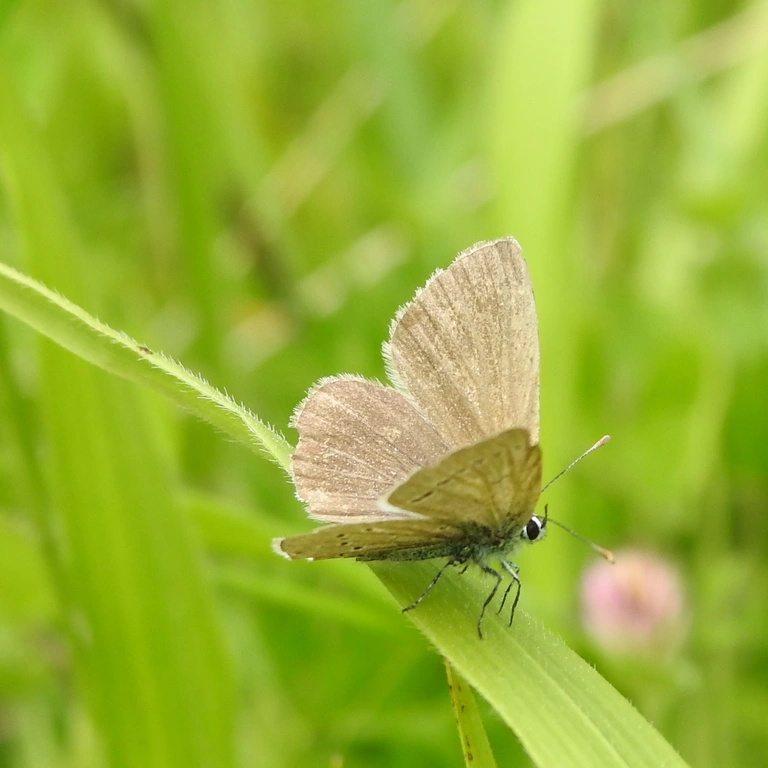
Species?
Cupido minimus
